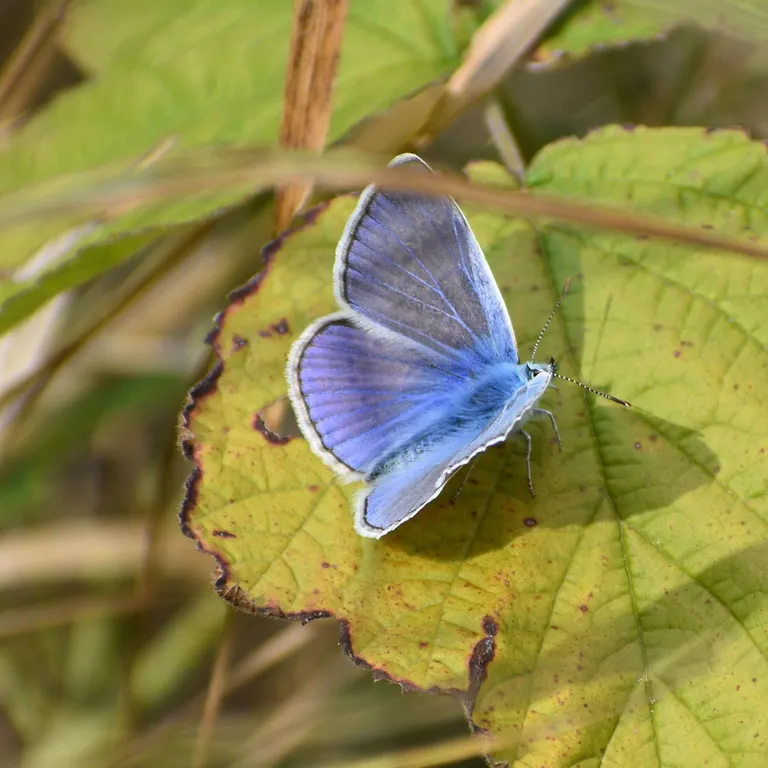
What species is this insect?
Polyommatus icarus
